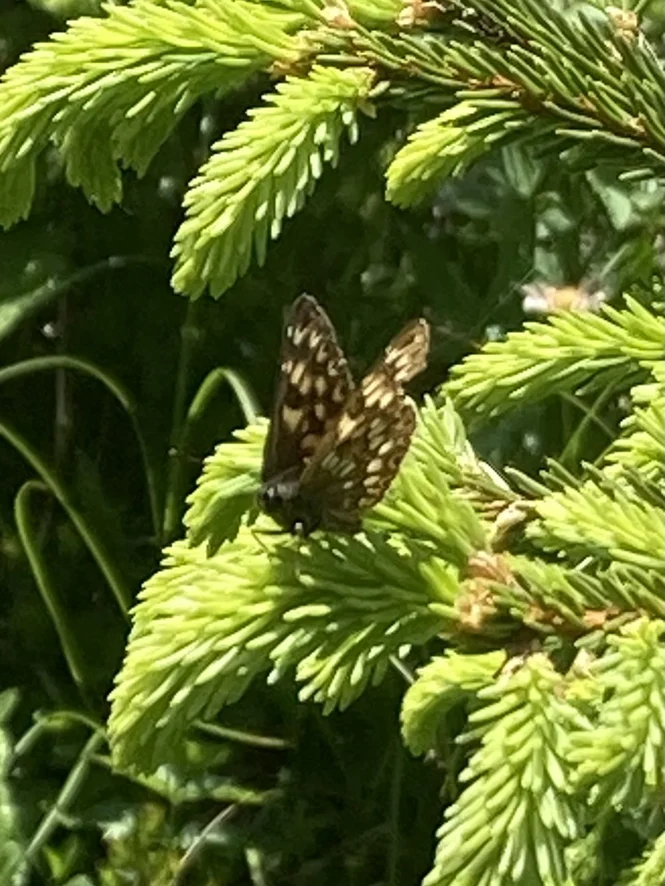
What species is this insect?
Hamearis lucina
